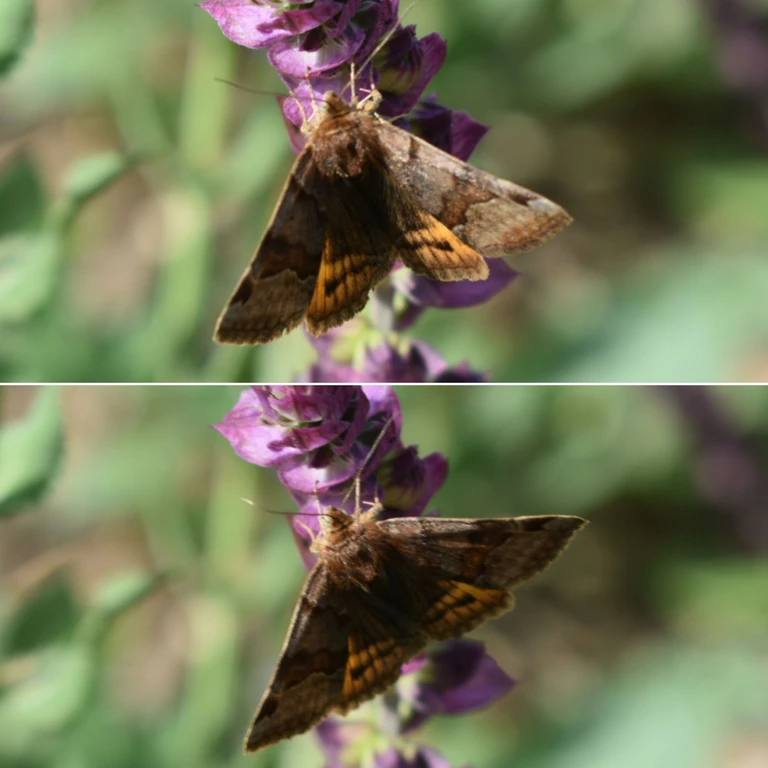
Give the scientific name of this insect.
Euclidia glyphica
